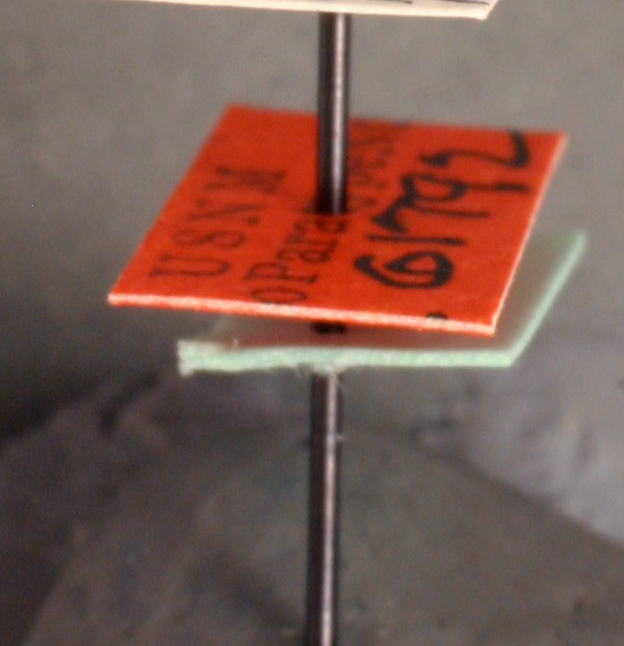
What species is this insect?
Pheidole grundmanni
